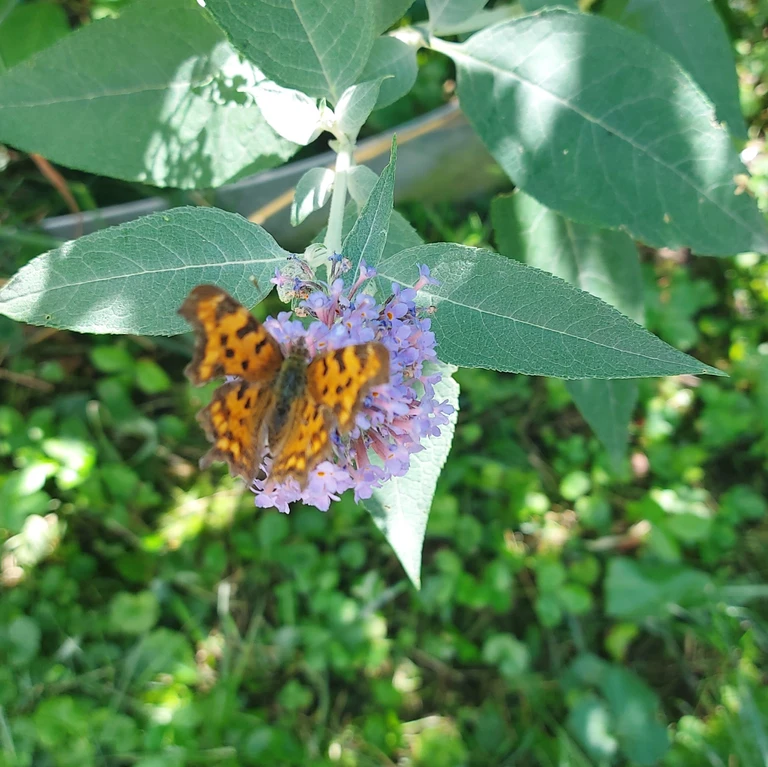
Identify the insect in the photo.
Polygonia c-album
